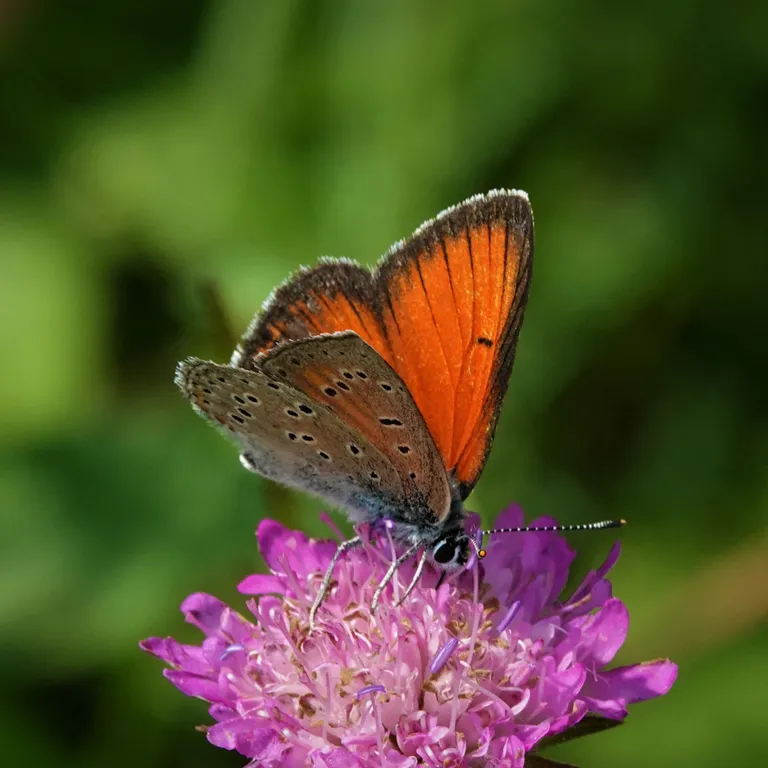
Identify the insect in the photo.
Lycaena hippothoe (also Palaeochrysophanus hippothoe)
